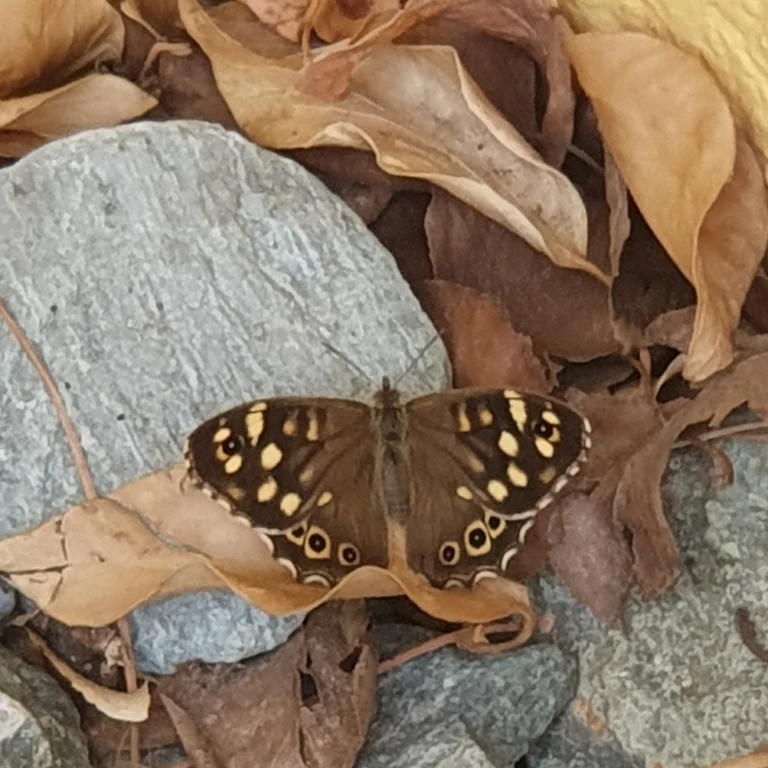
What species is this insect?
Pararge aegeria
